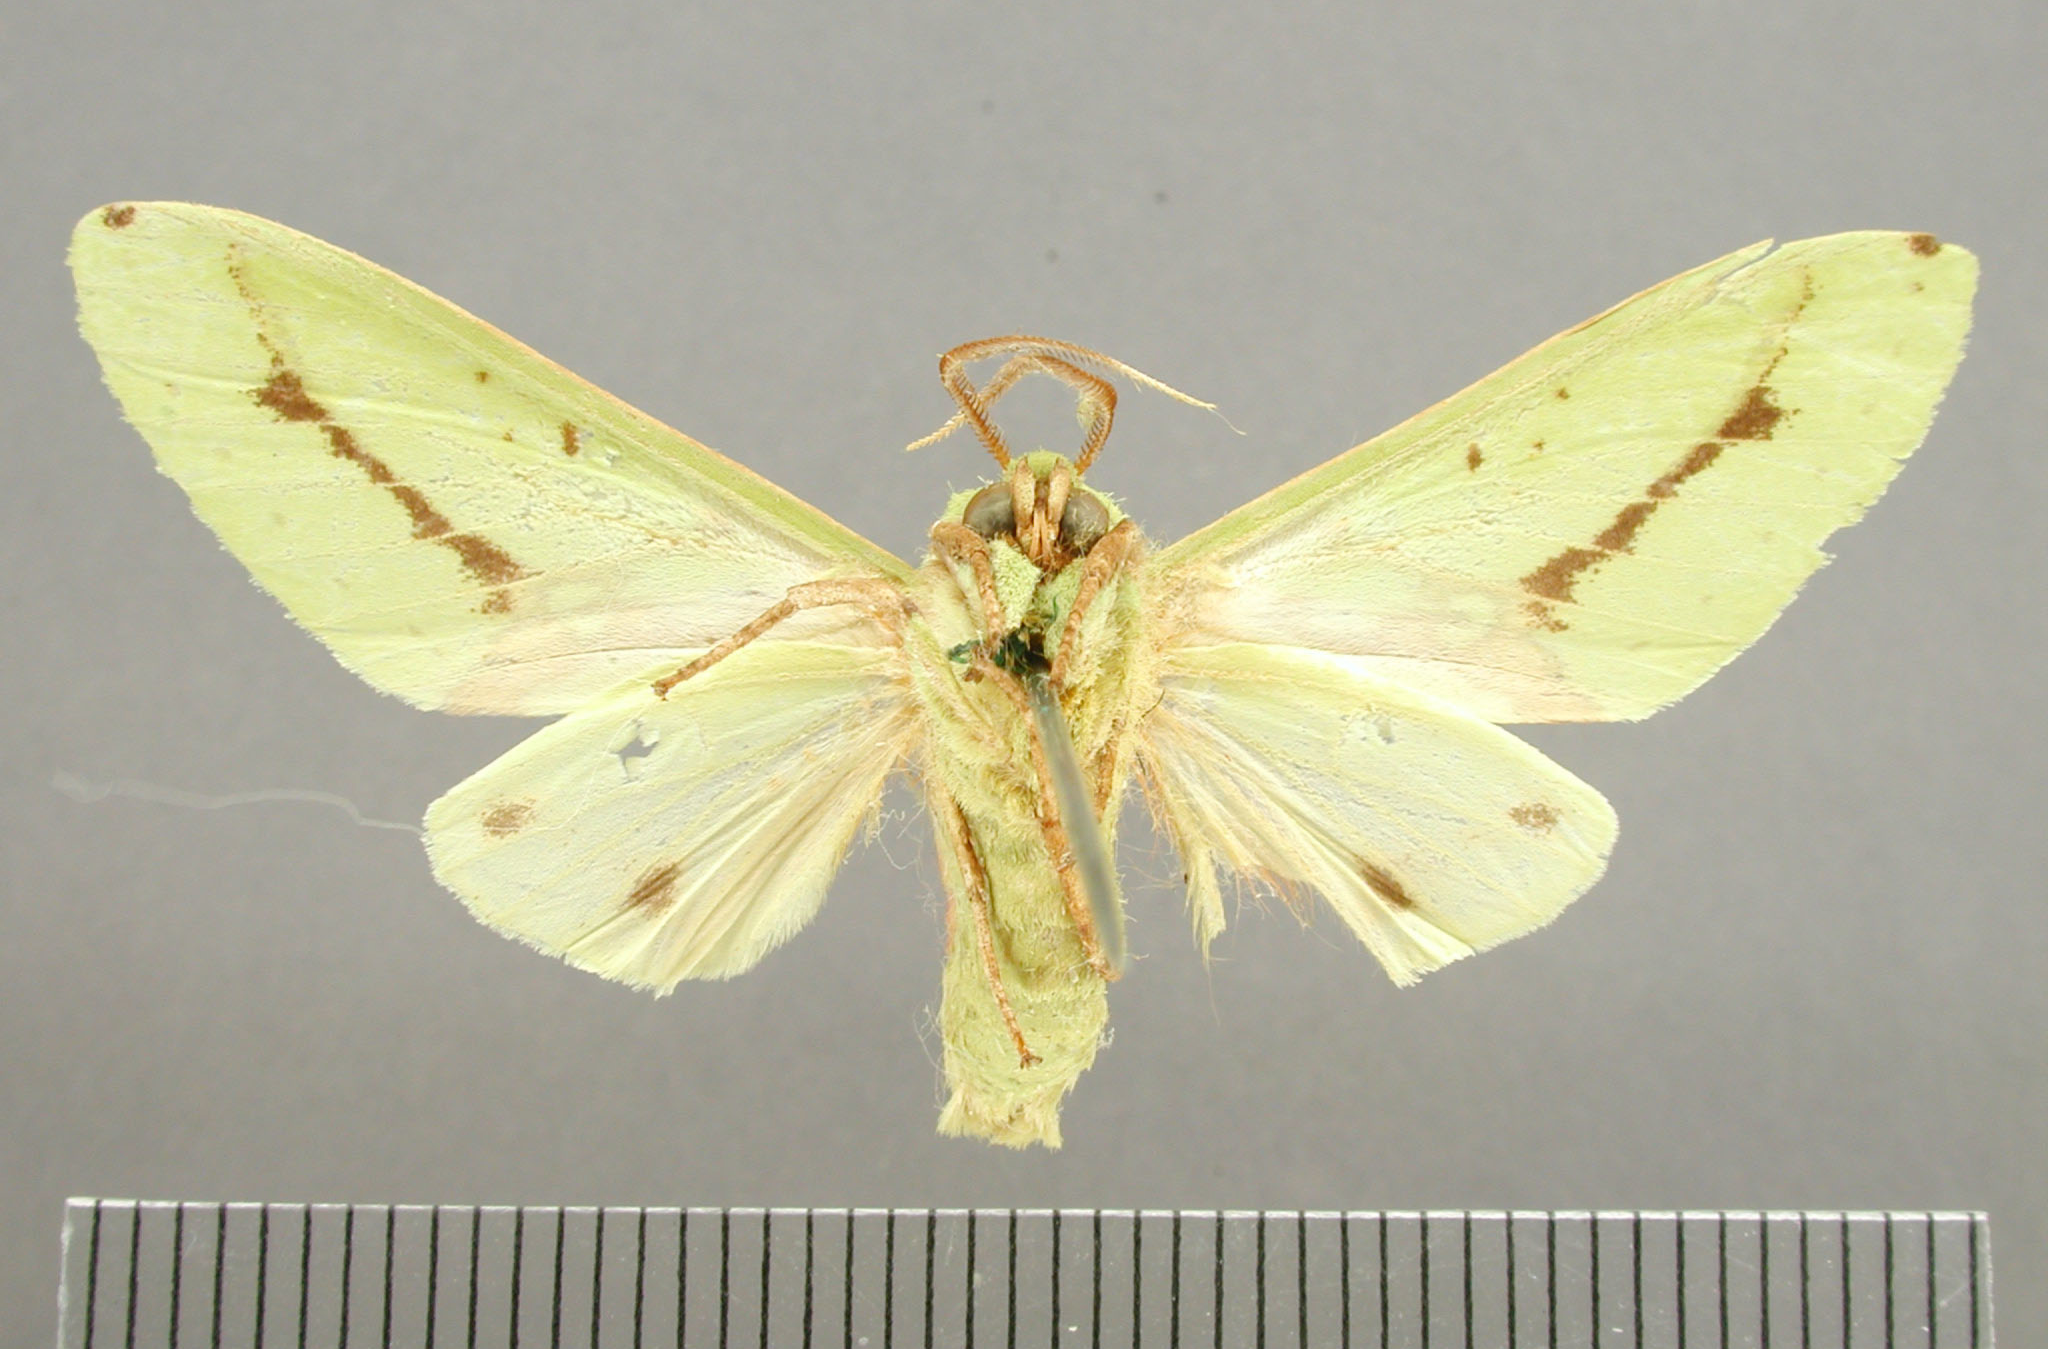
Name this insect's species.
Prumala herbosa
